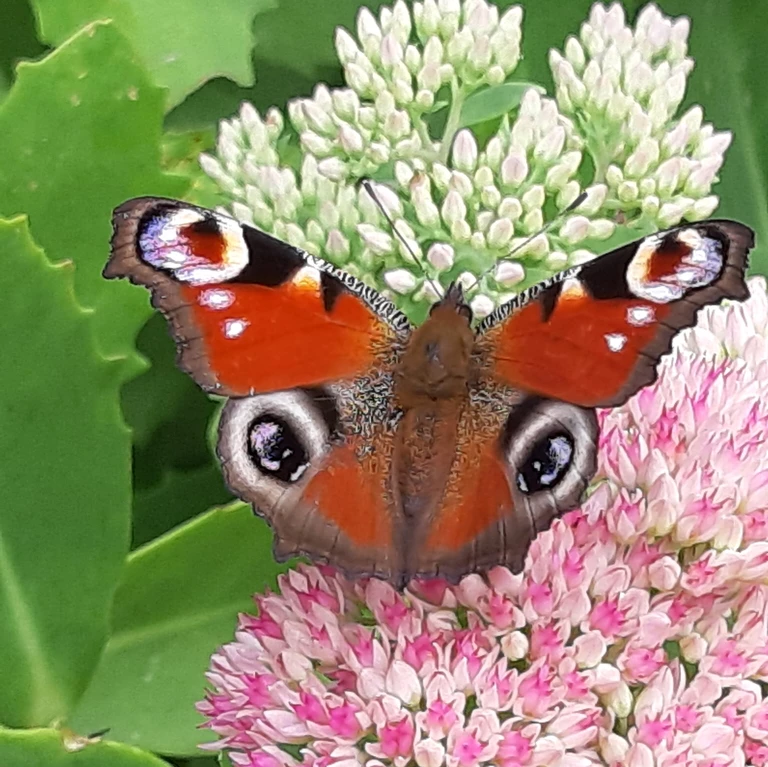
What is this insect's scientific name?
Aglais io
